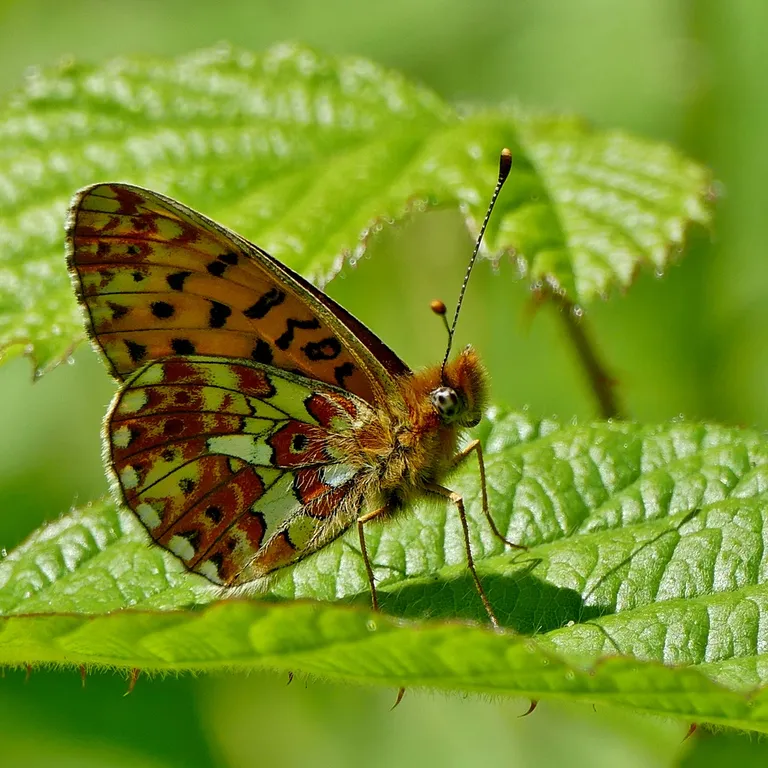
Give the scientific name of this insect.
Boloria euphrosyne (also Clossiana euphrosyne)
